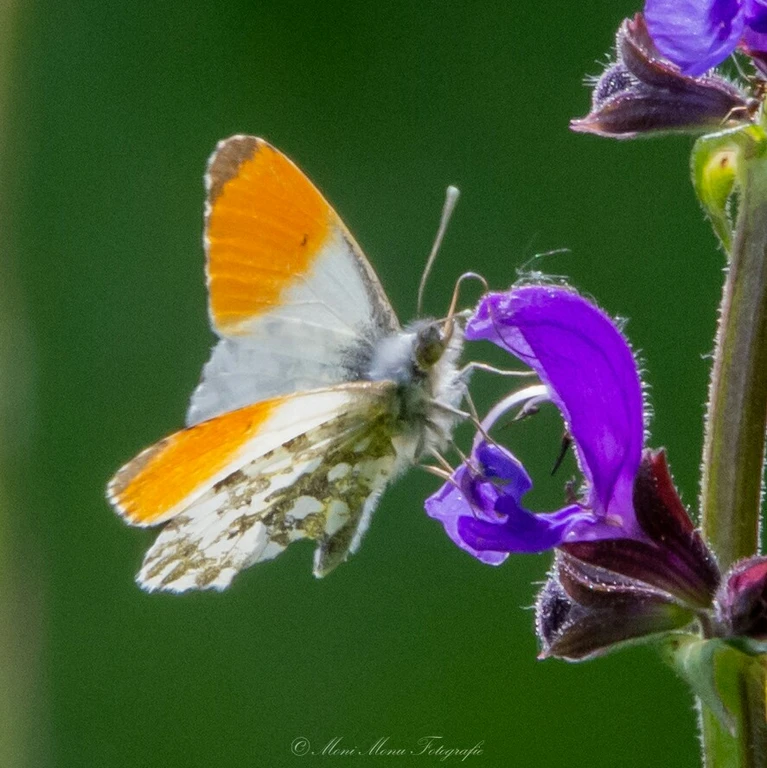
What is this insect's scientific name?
Anthocharis cardamines
